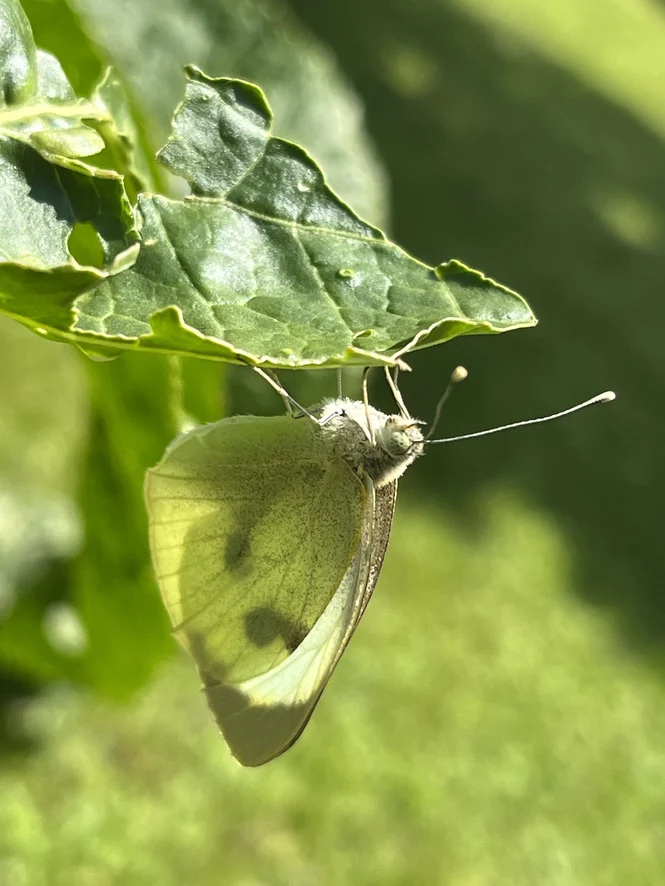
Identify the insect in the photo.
Pieris brassicae
